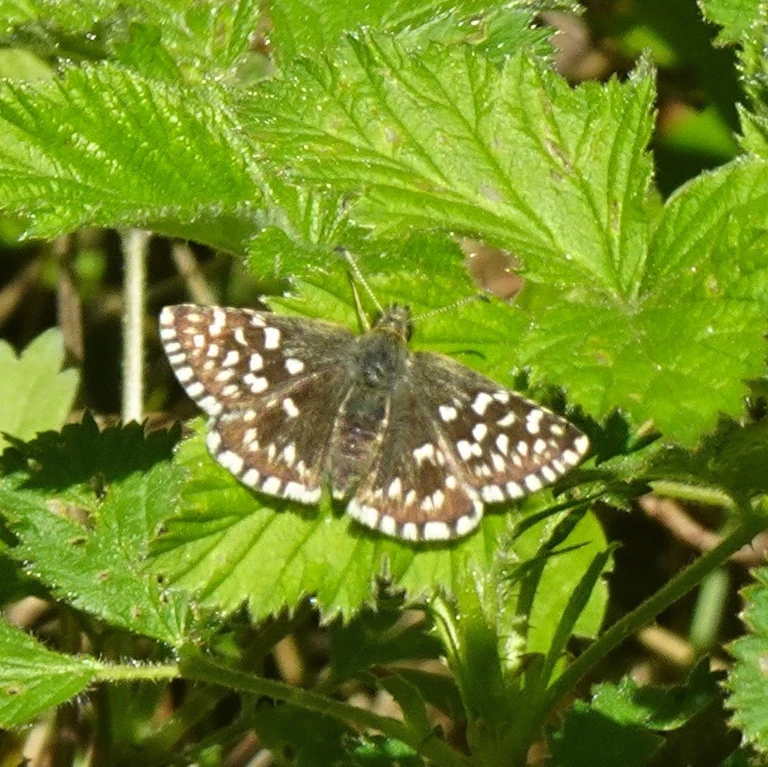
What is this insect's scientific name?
Pyrgus malvae
